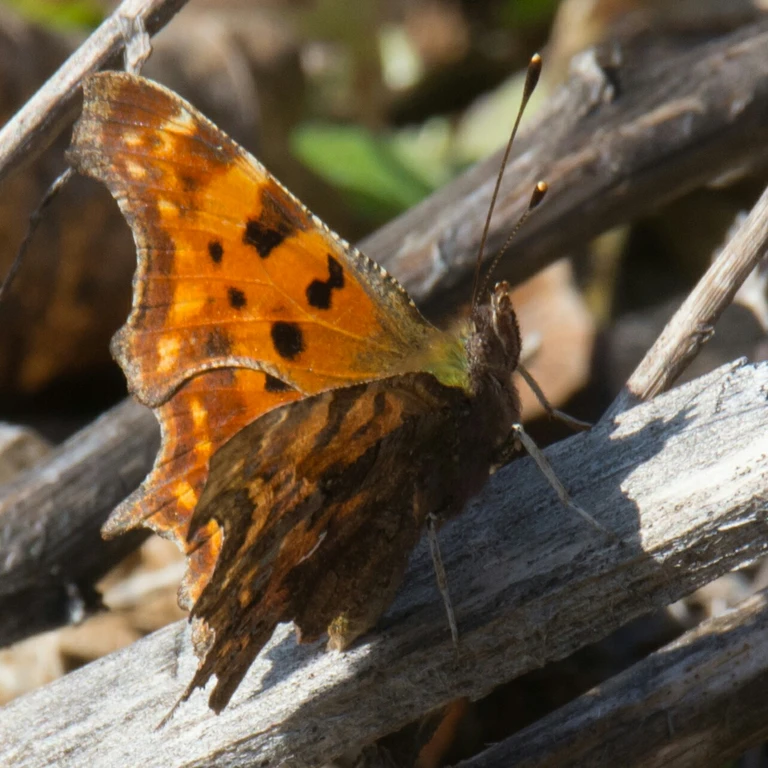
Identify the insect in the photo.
Polygonia c-album
